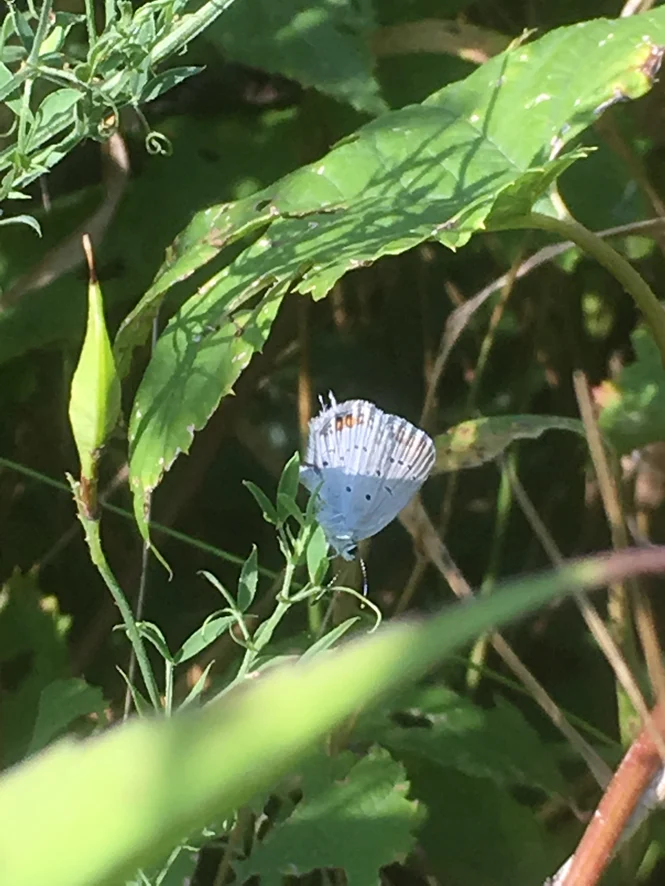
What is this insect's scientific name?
Cupido argiades (also Elkalyce argiades)
